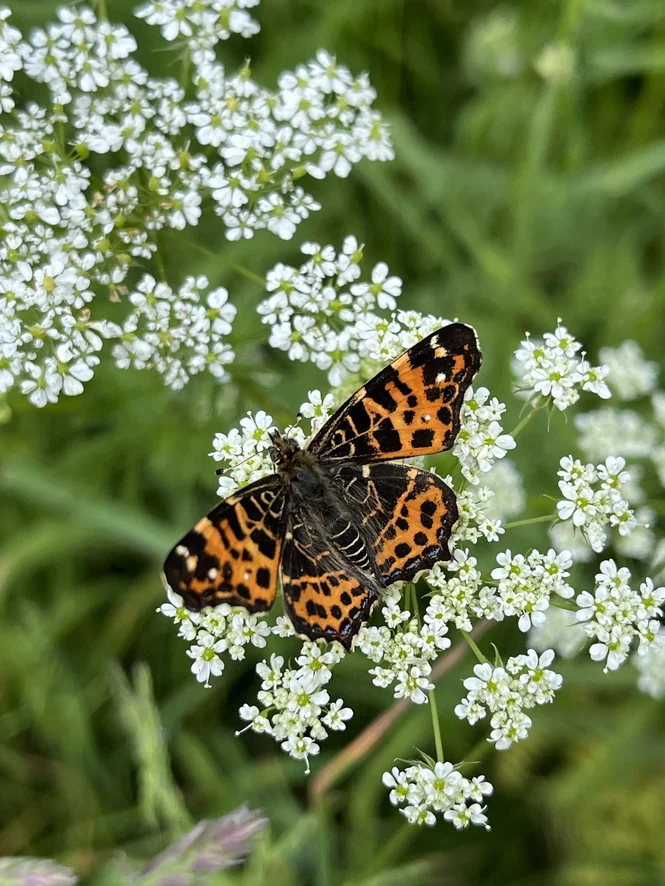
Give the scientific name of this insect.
Araschnia levana
